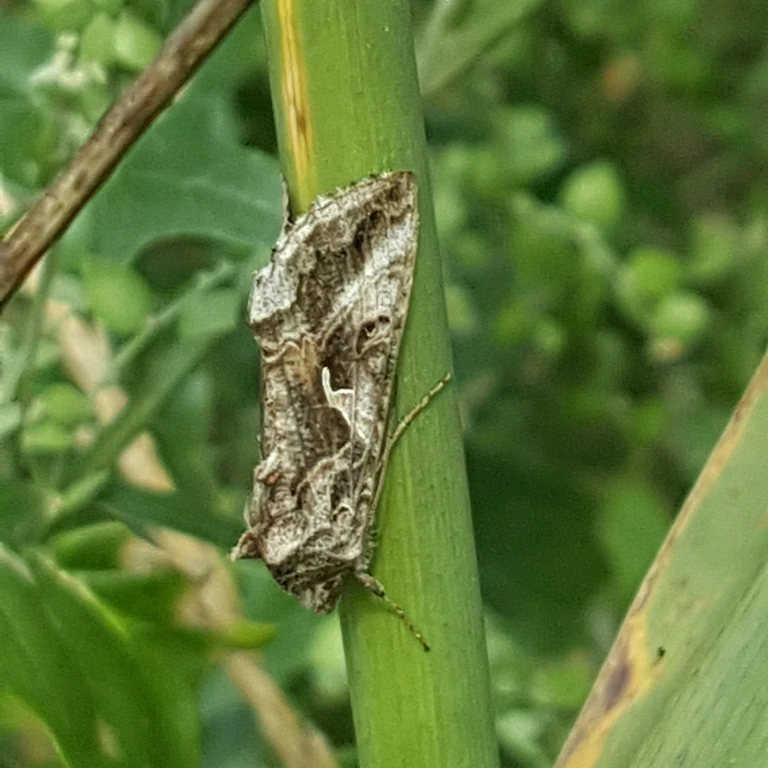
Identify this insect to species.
Autographa gamma
